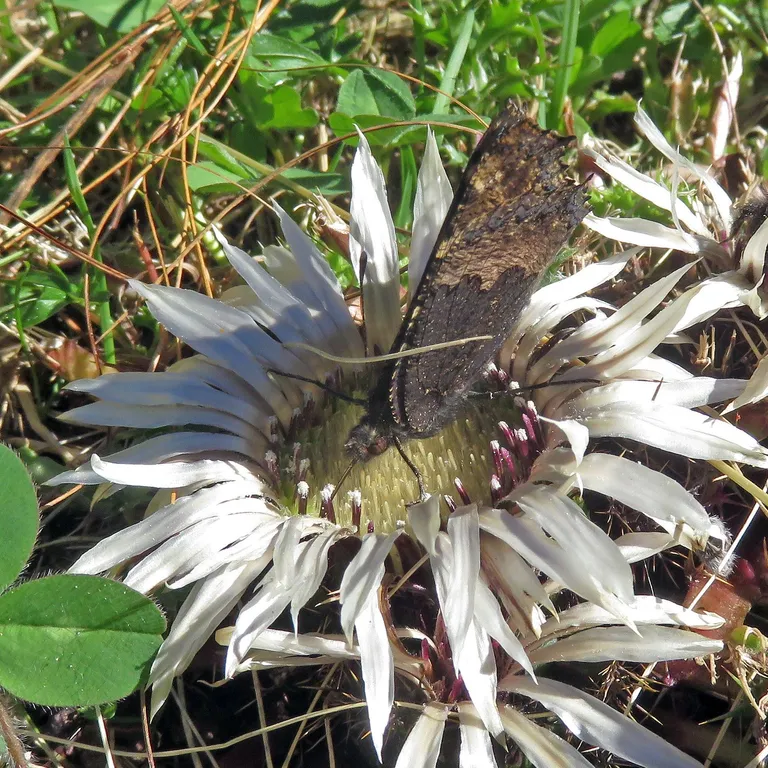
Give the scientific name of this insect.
Aglais urticae
